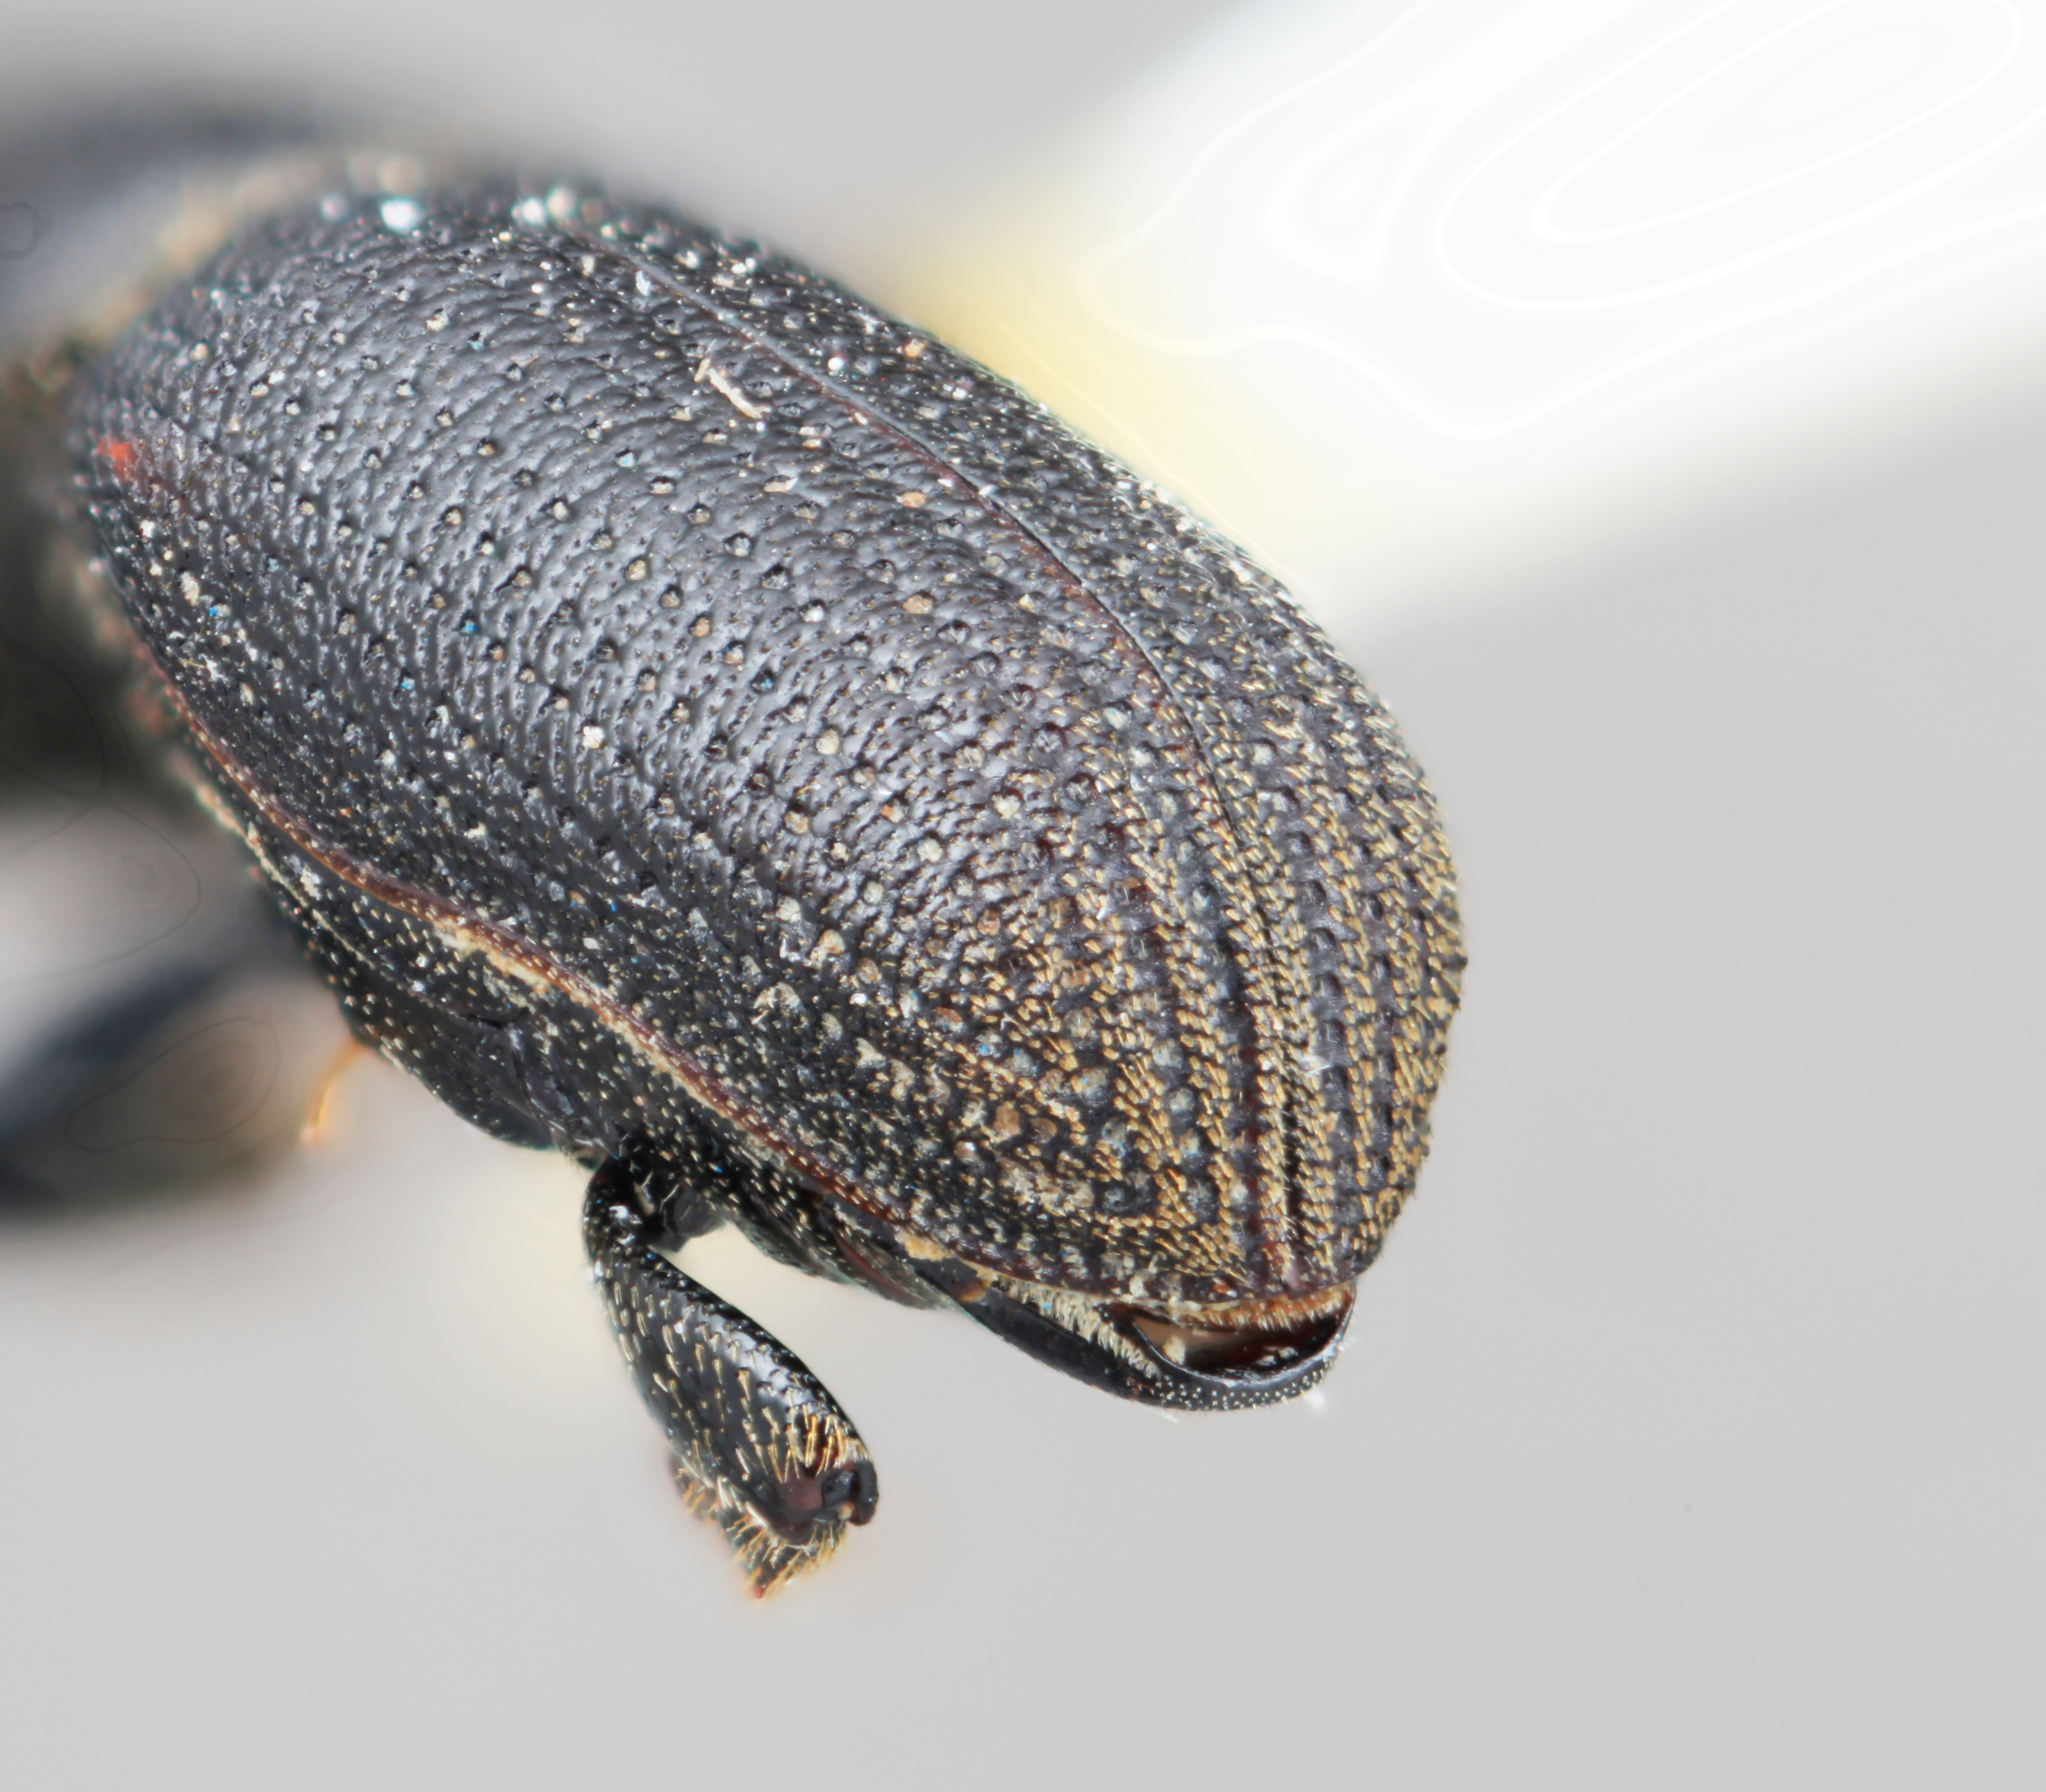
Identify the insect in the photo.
Hylastes mexicanus
